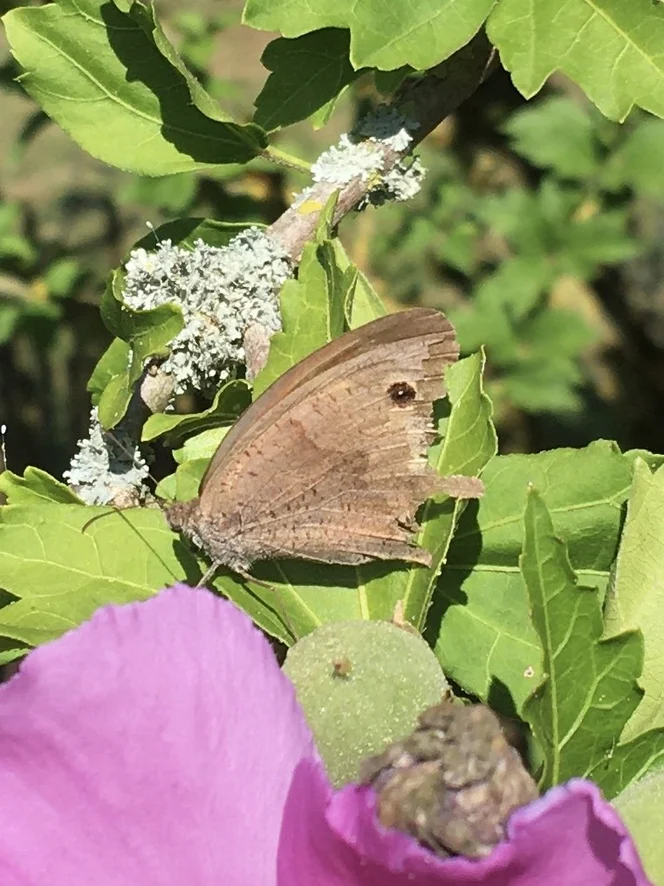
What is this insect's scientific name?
Maniola jurtina
